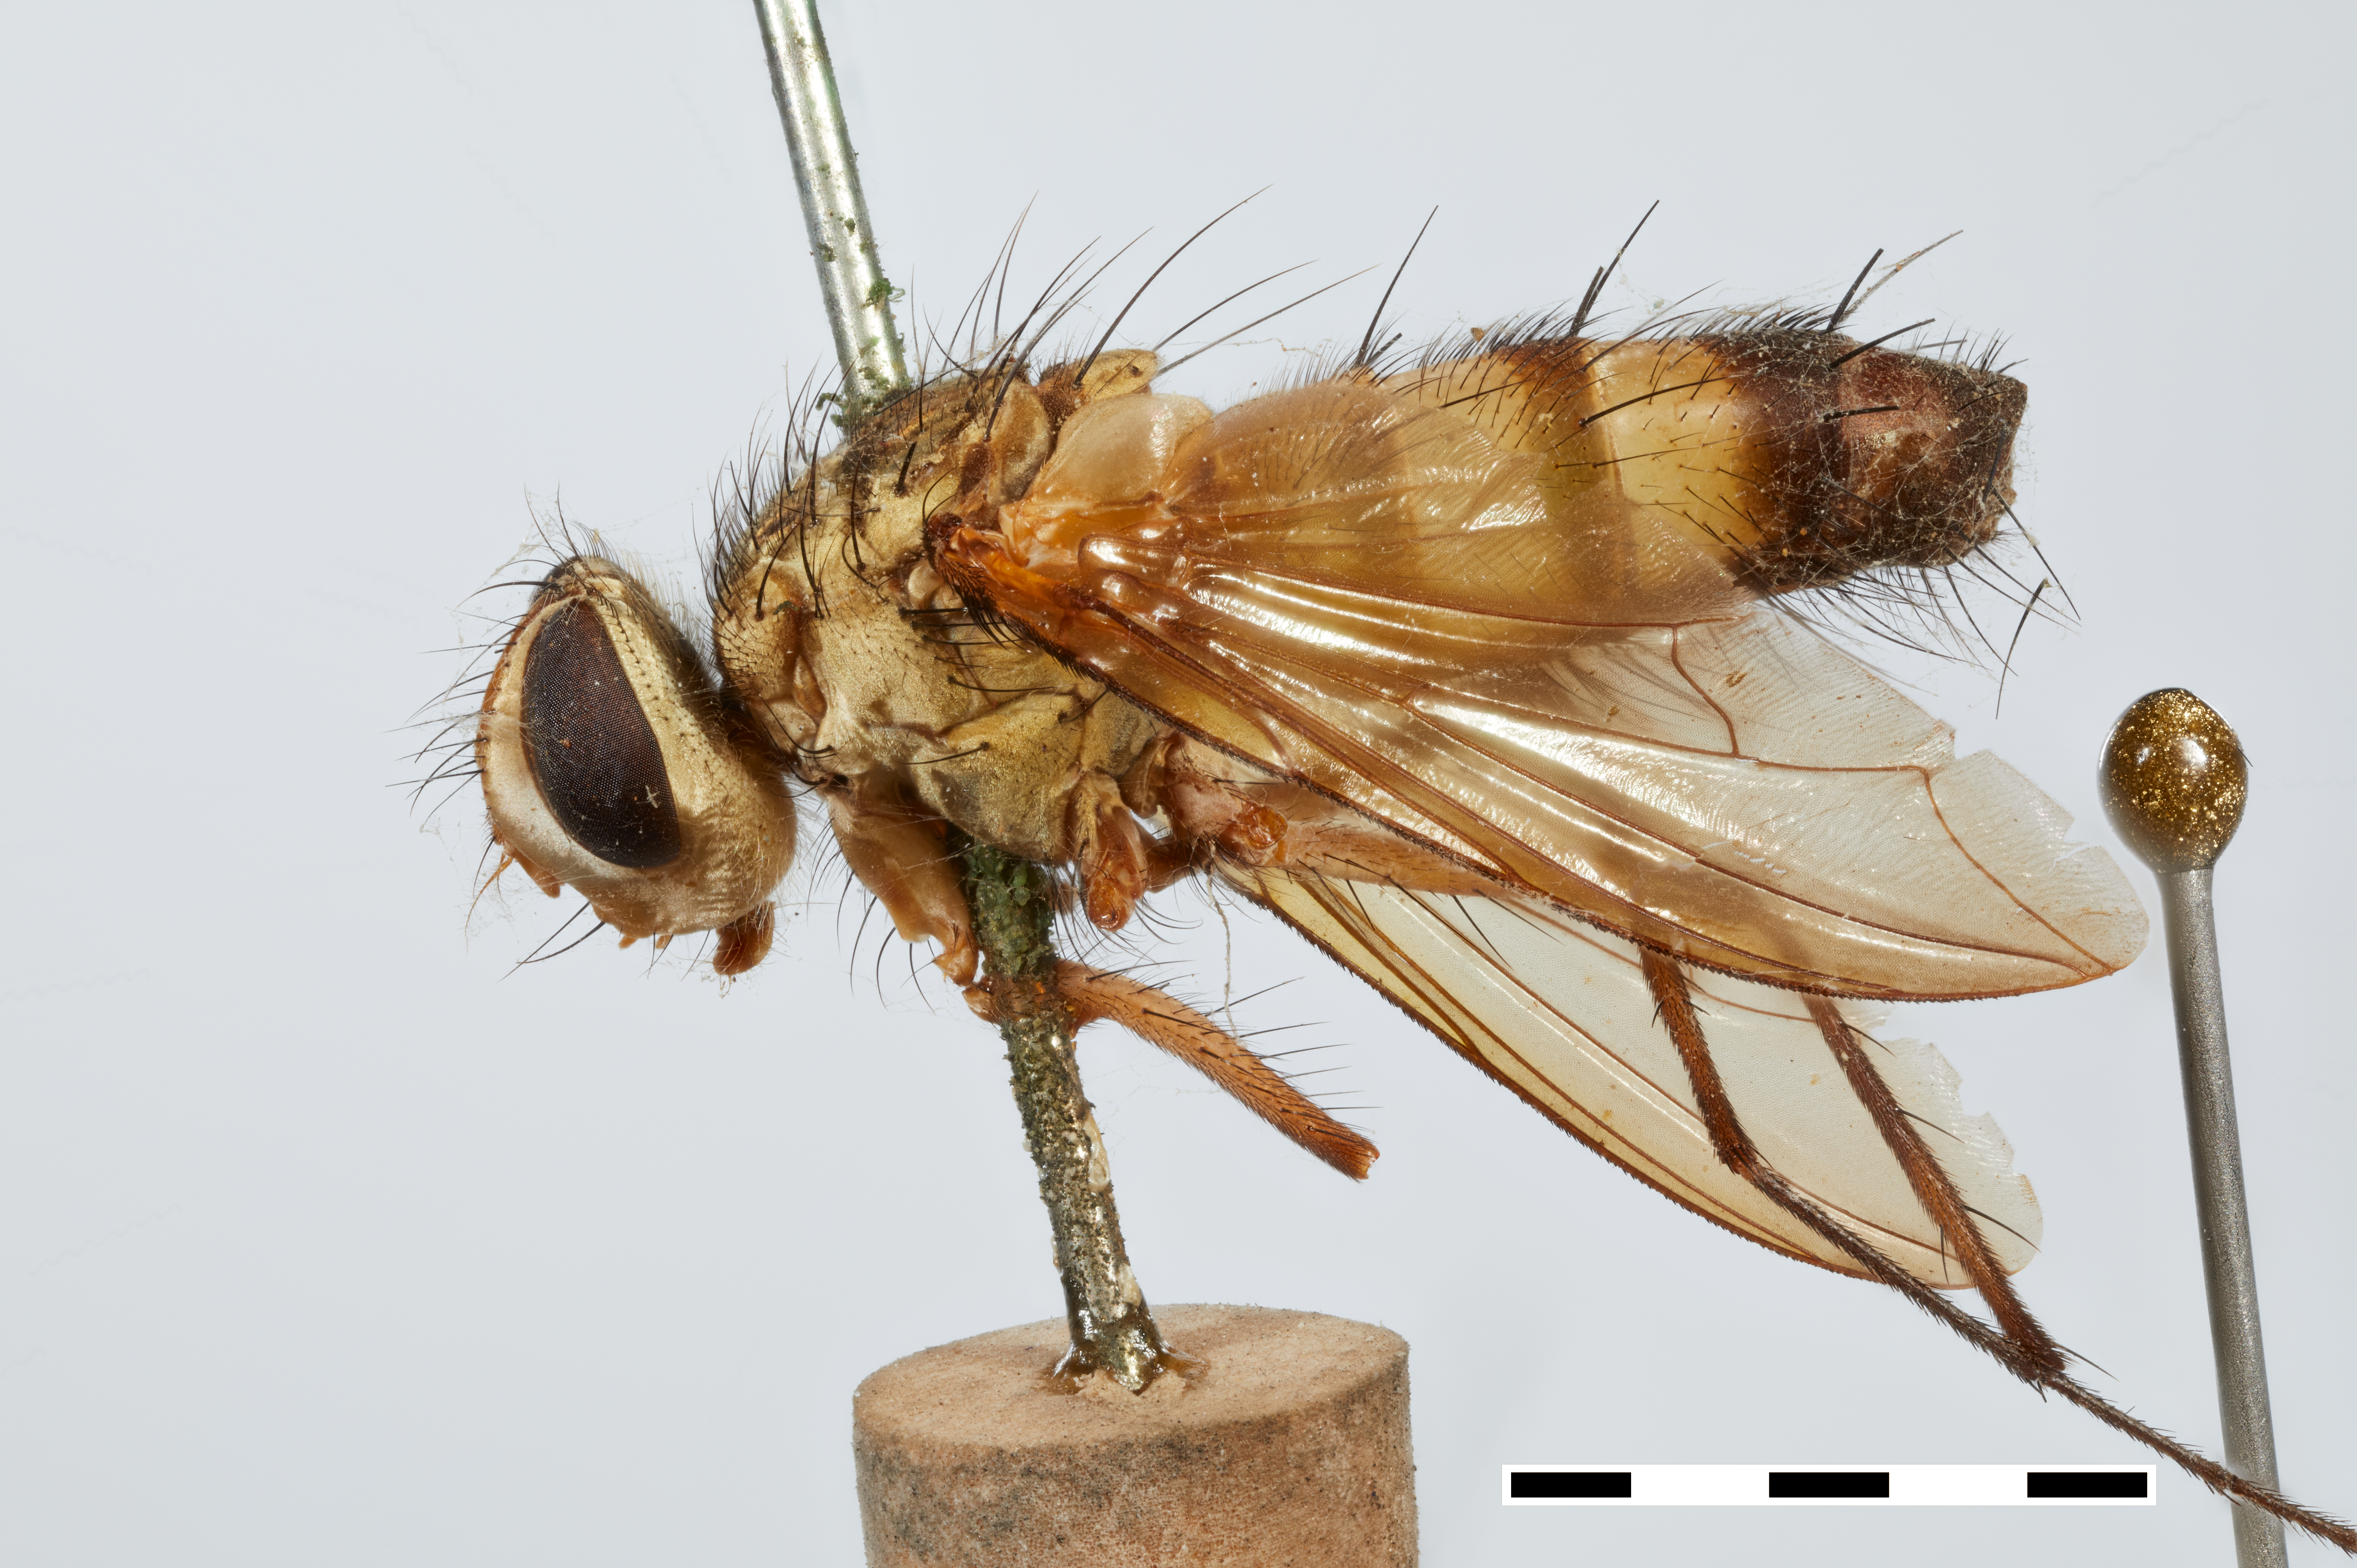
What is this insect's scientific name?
Philippodexia longipes
